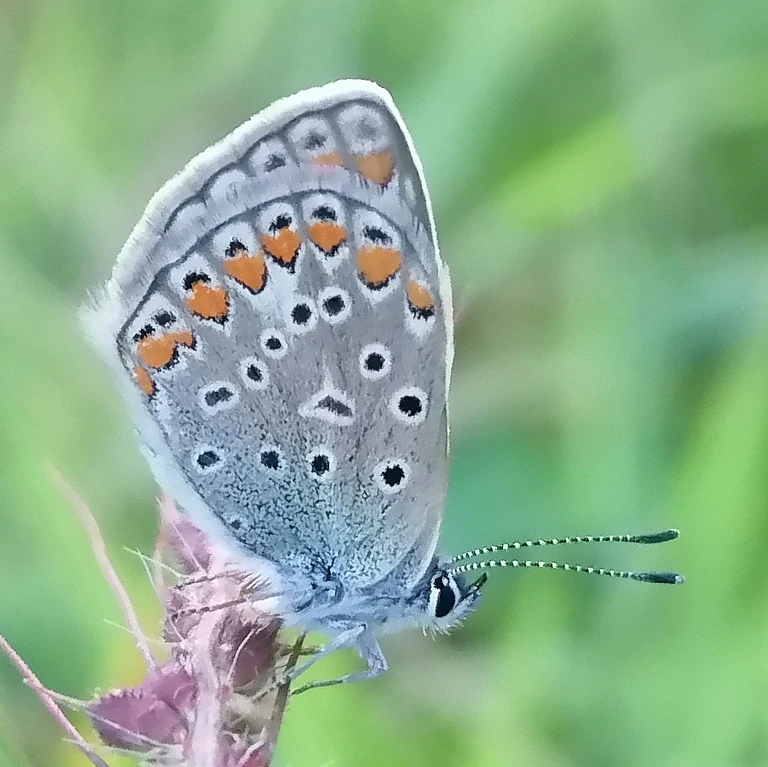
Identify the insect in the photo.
Polyommatus icarus
